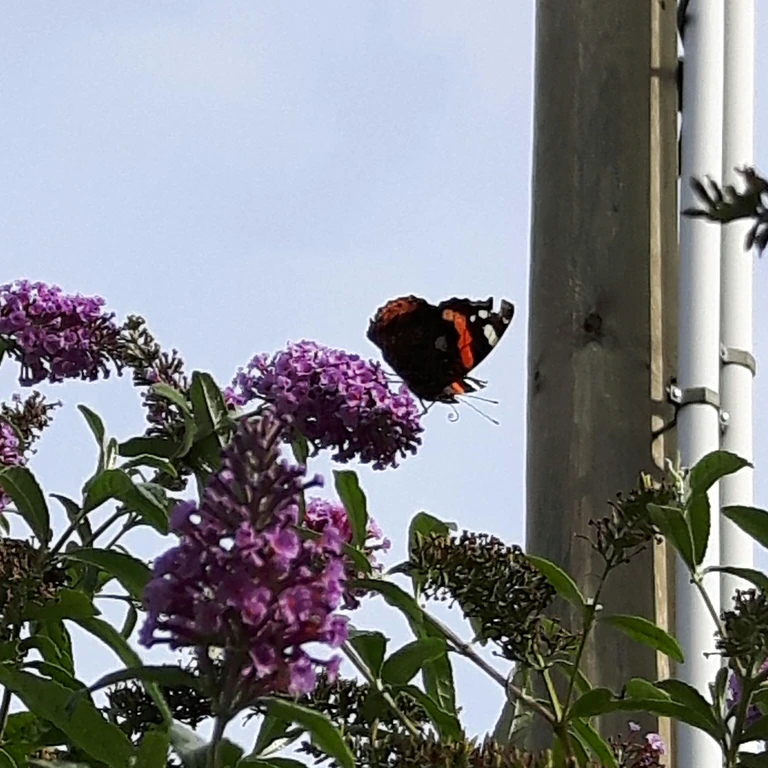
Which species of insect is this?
Vanessa atalanta
